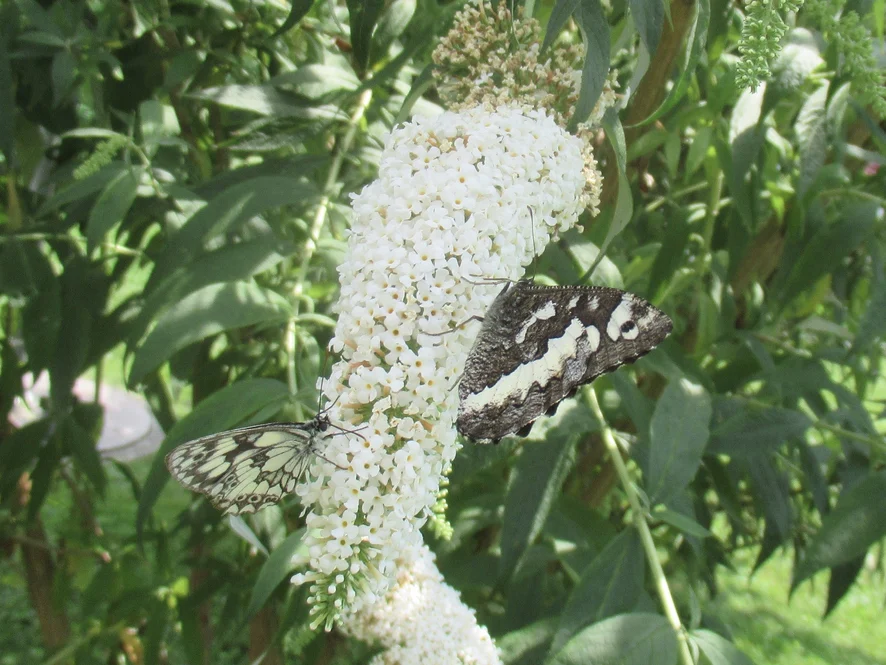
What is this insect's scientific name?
Brintesia circe
